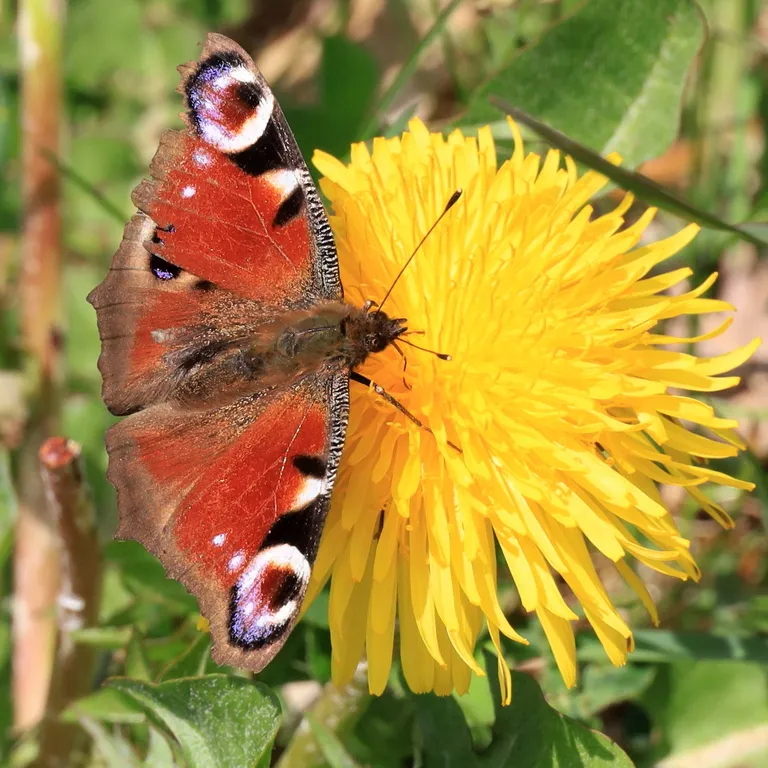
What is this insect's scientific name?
Aglais io
